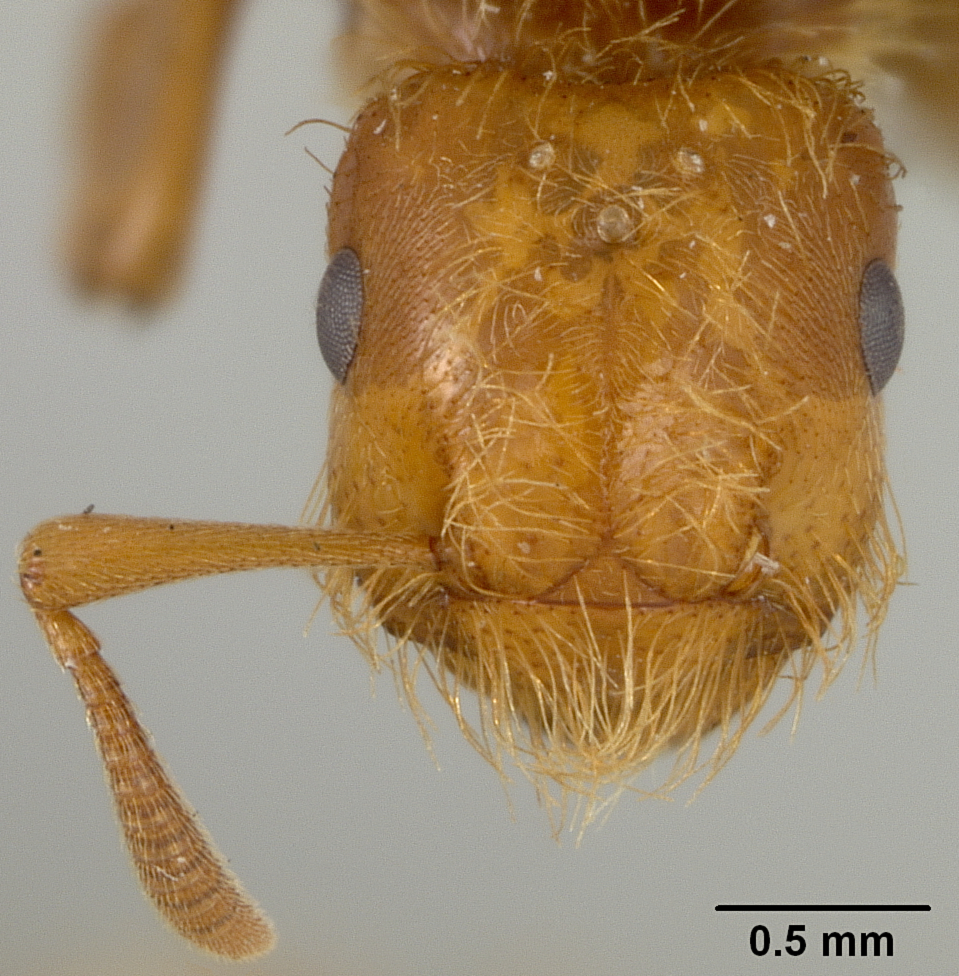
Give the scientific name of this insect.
Lasius pogonogynus
